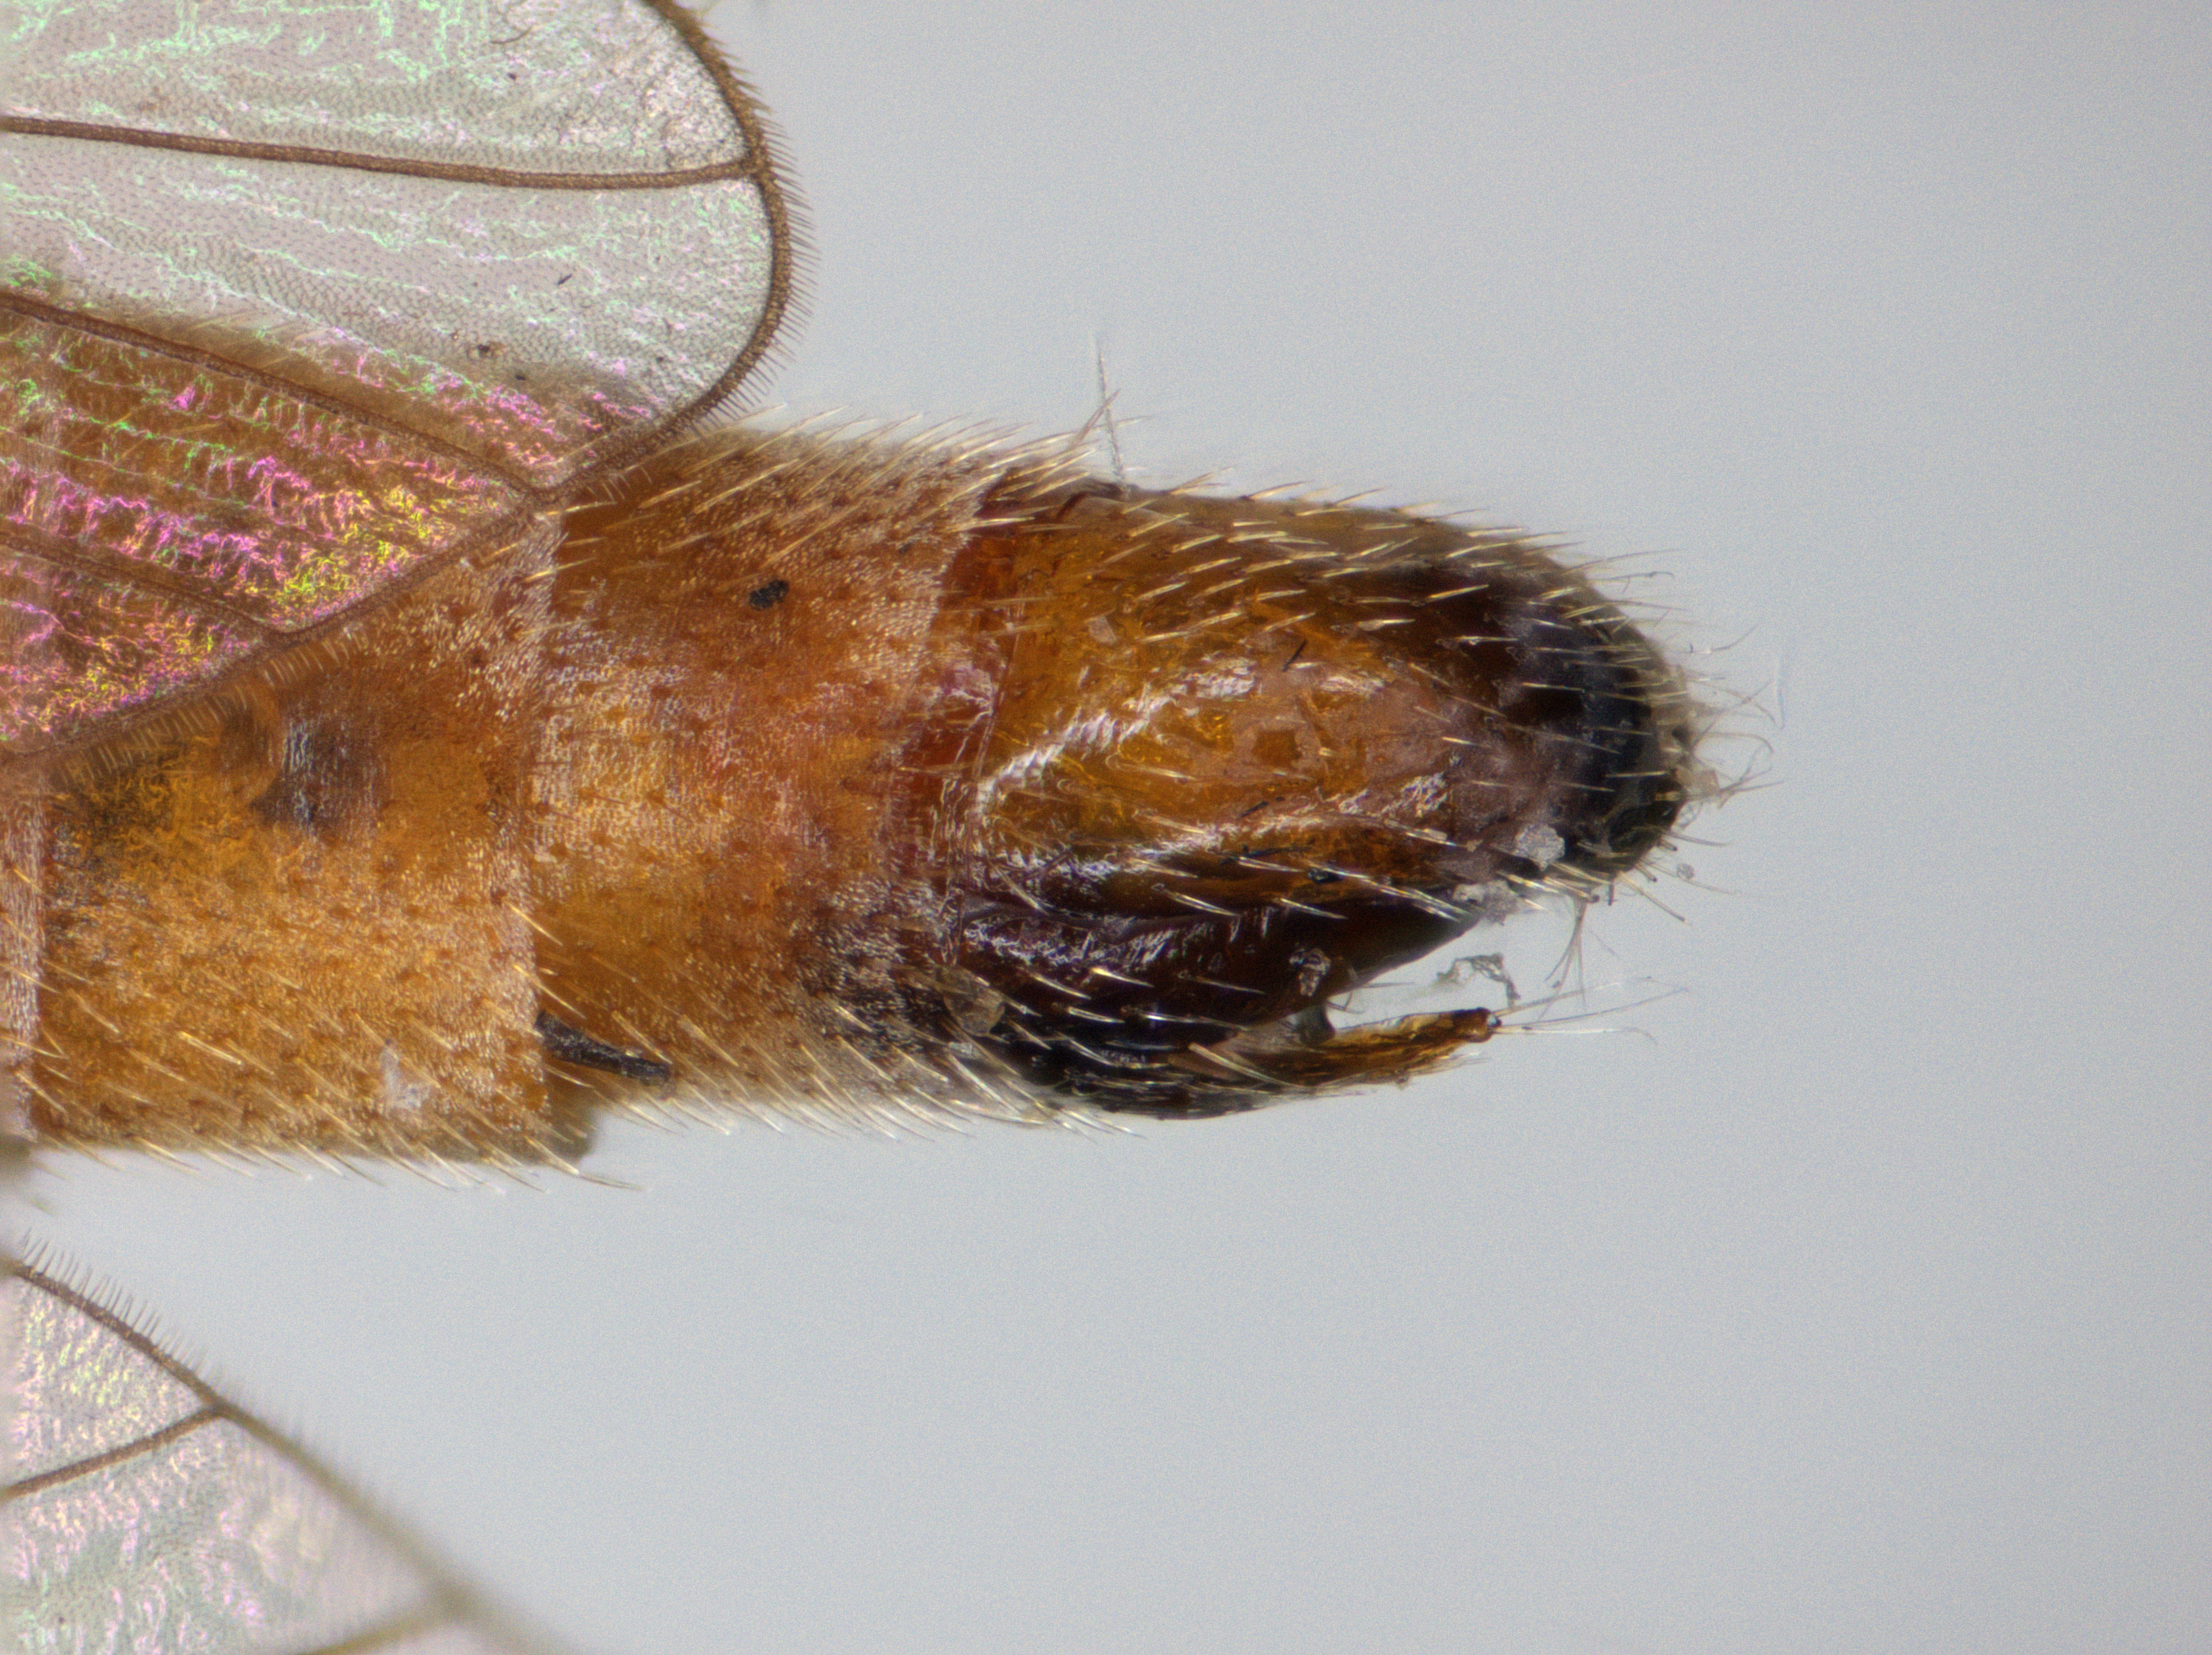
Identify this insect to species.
Microphontes safra
